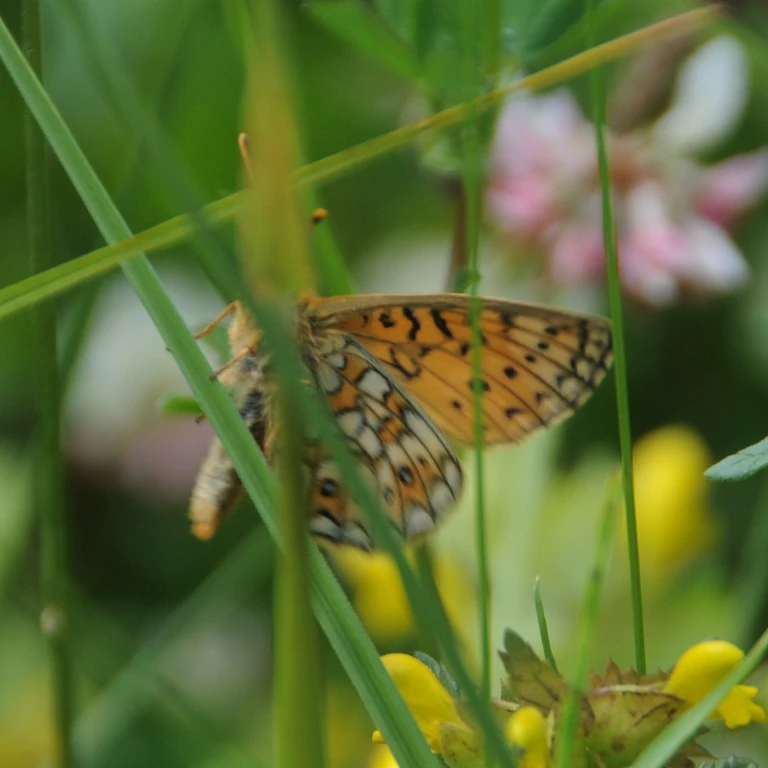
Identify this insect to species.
Boloria eunomia
